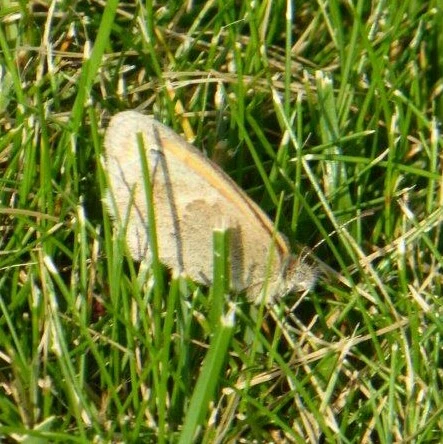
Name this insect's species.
Coenonympha pamphilus
